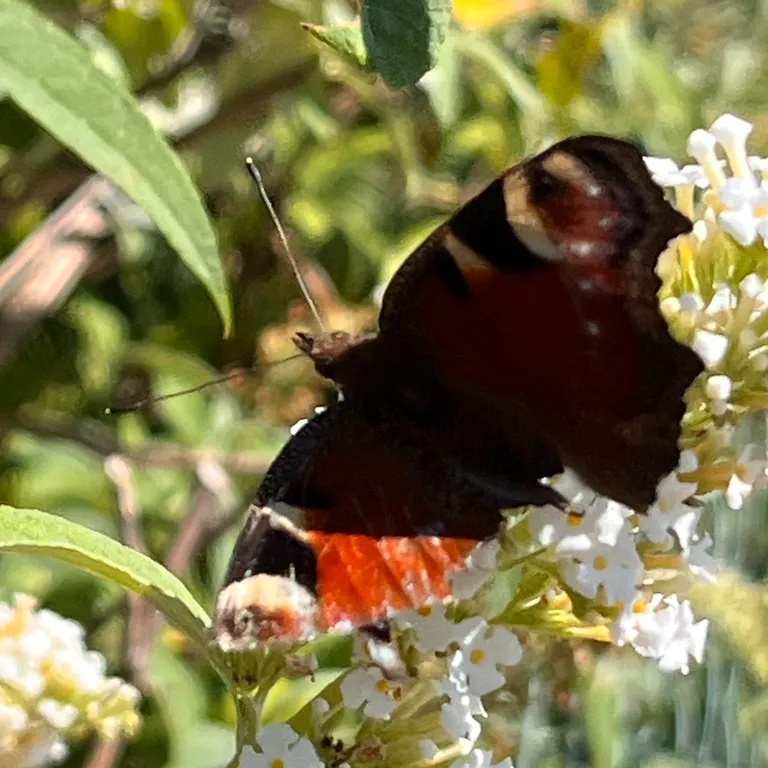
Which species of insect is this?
Aglais io
